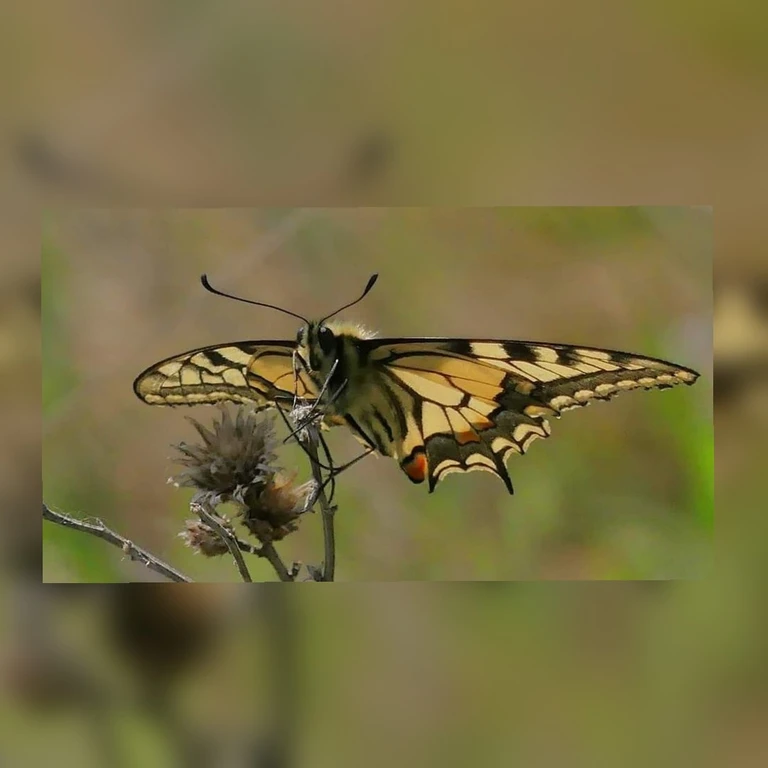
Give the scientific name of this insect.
Papilio machaon
